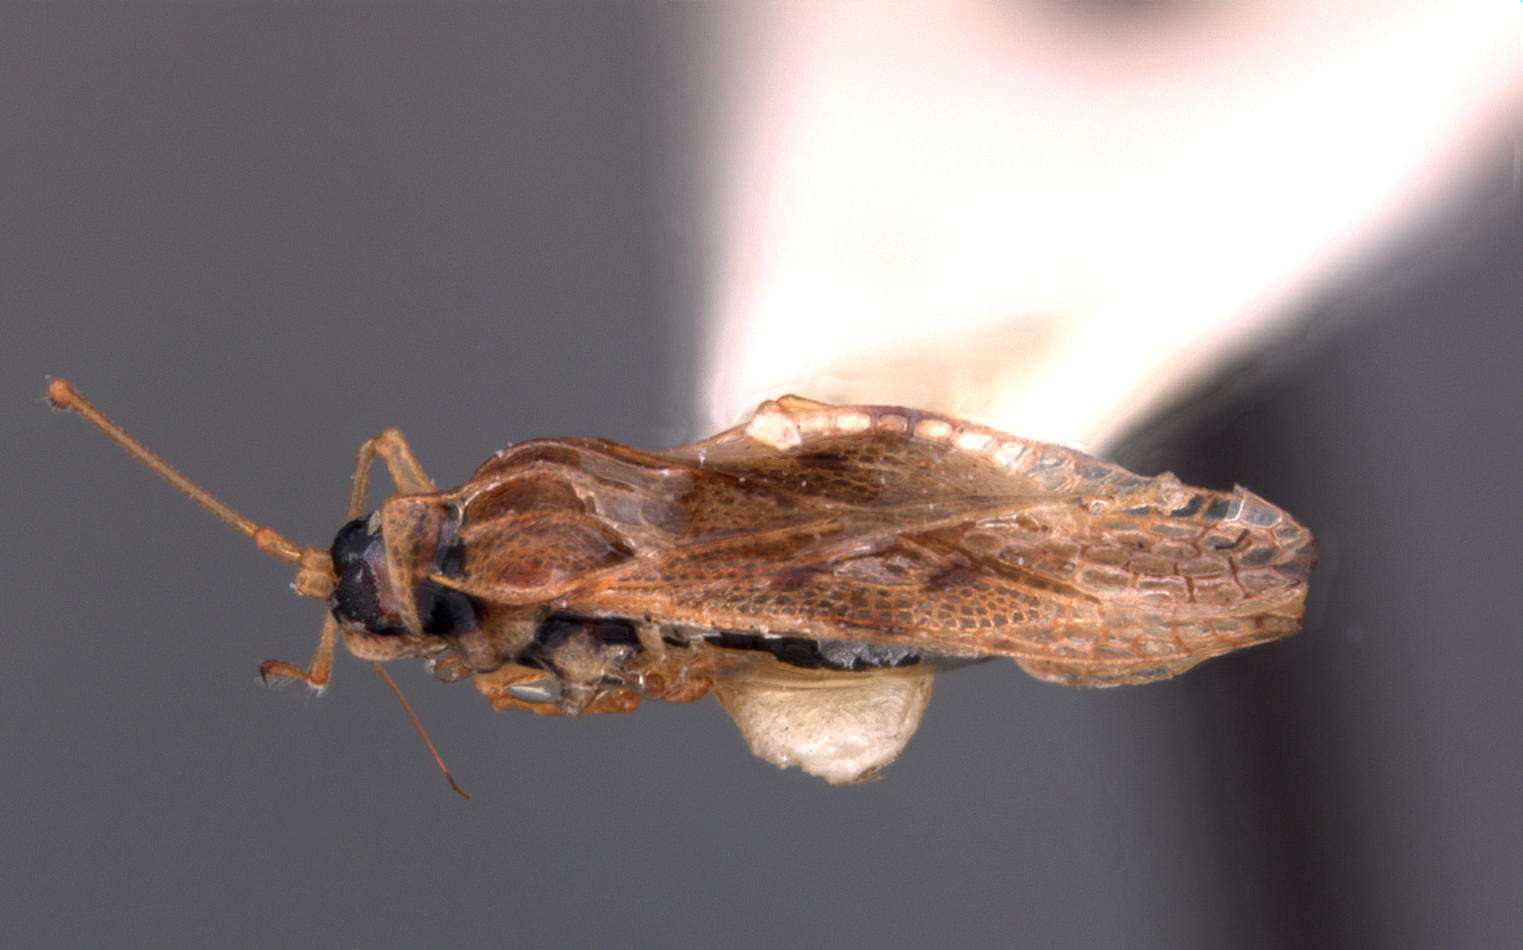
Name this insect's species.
Compseuta cordiae
